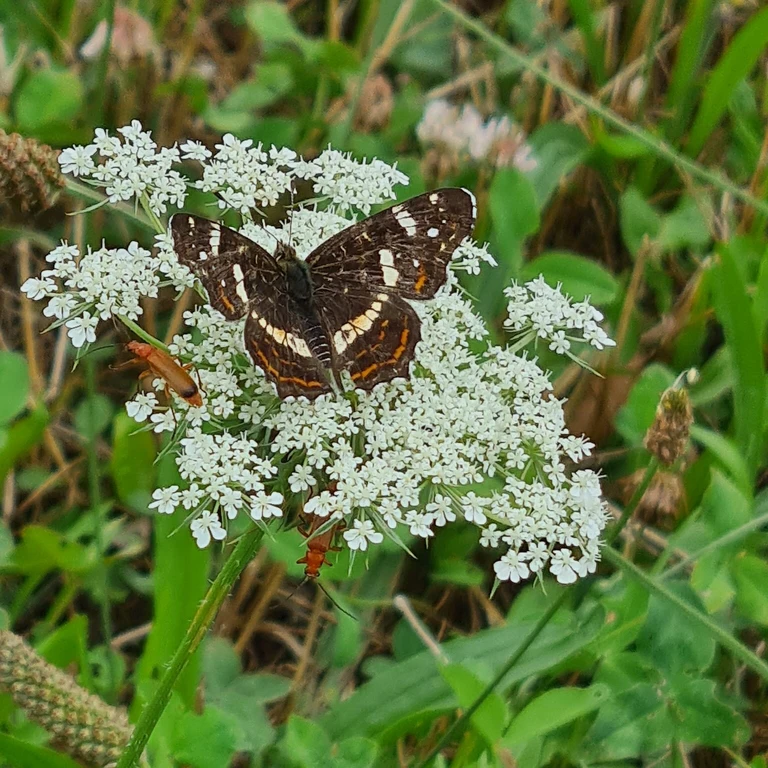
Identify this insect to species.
Araschnia levana
